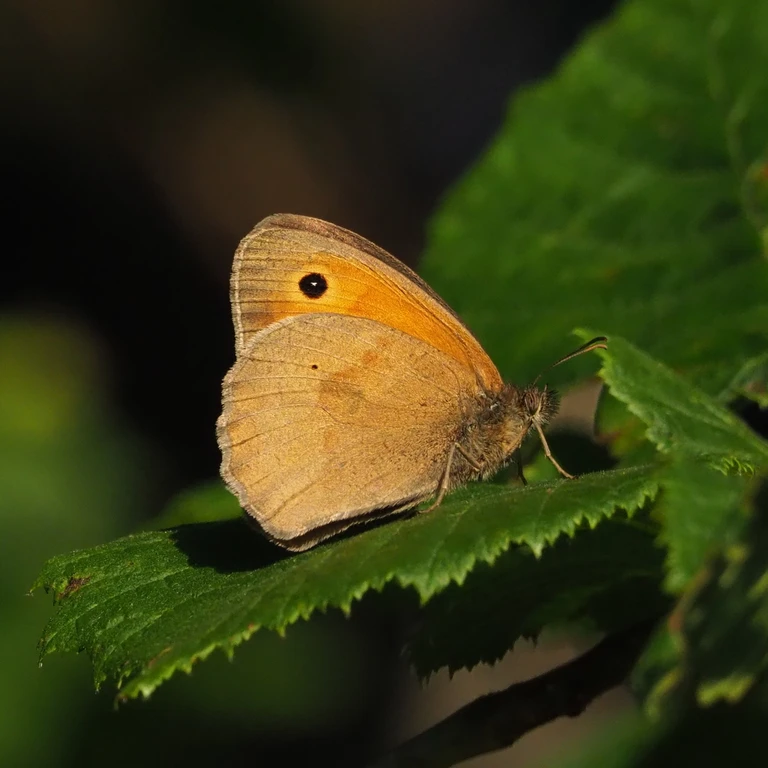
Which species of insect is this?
Maniola jurtina
